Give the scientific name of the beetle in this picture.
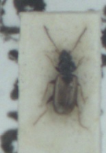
Tachys scutellaris
